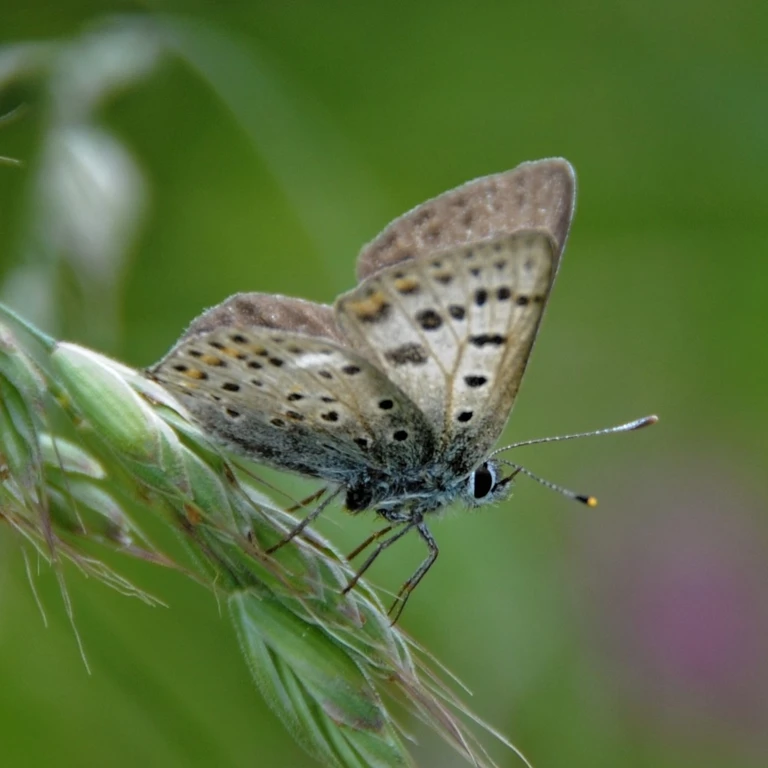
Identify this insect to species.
Lycaena tityrus (also Loweia tityrus)
